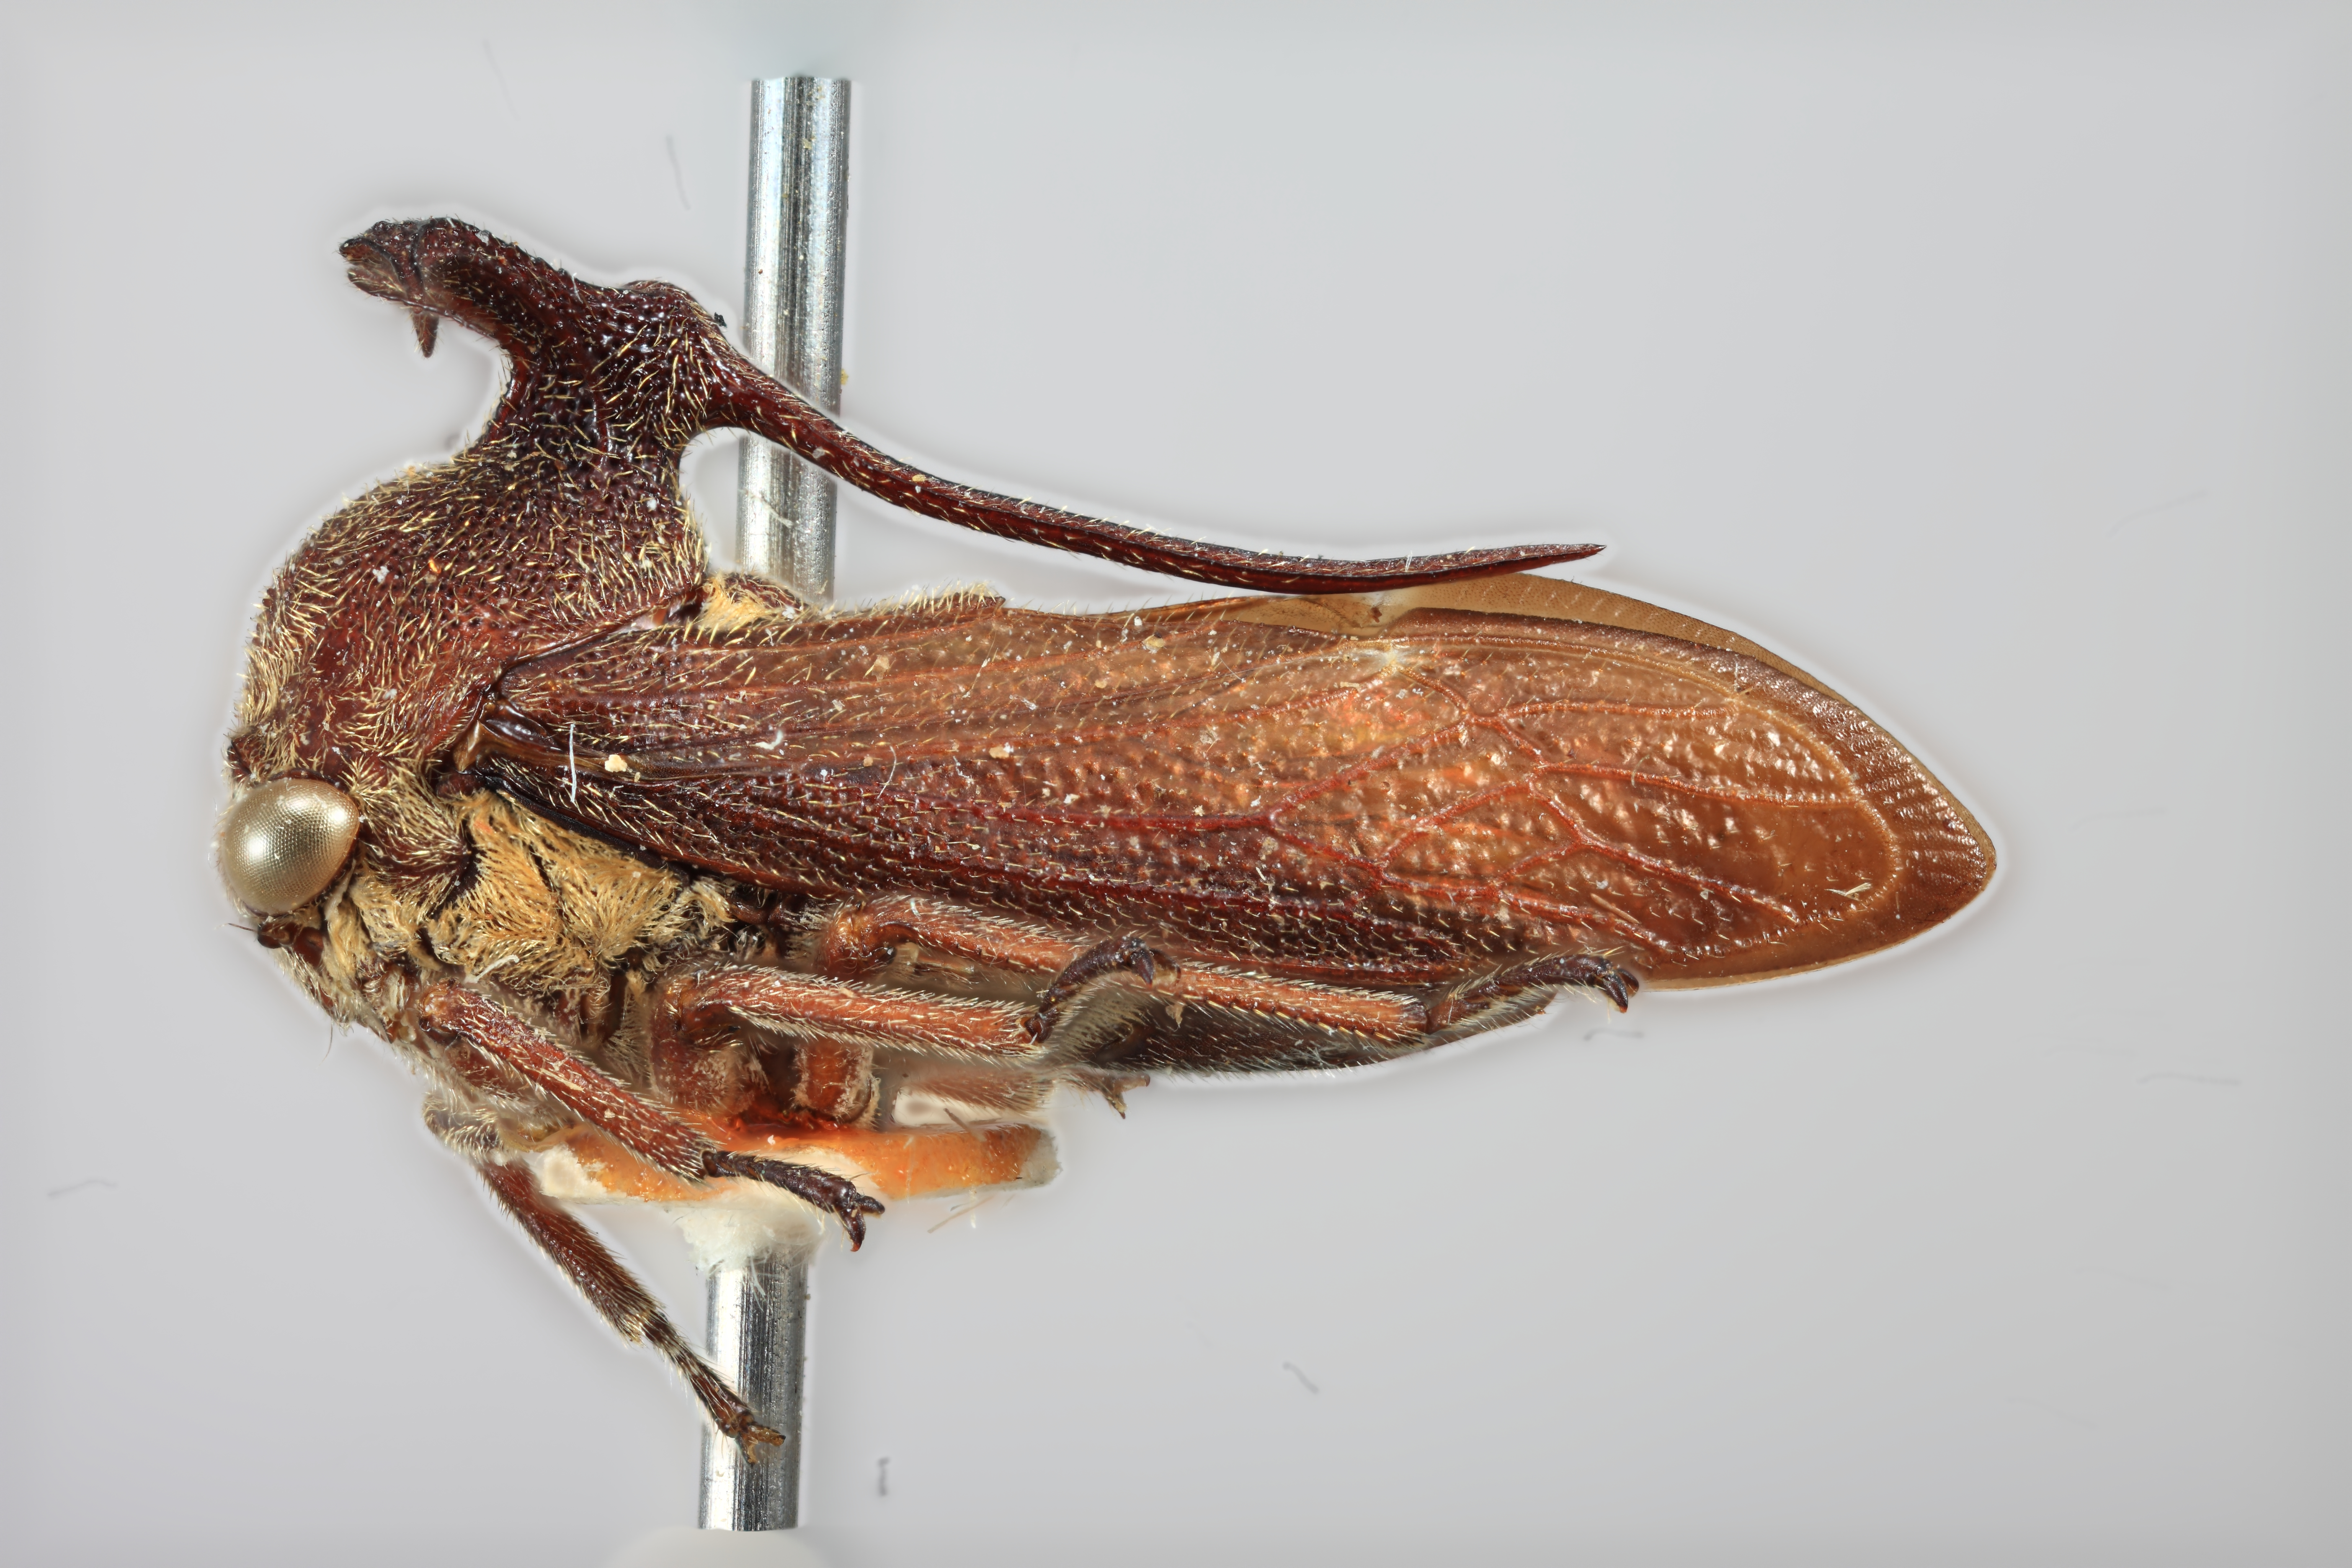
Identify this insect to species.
Elaphiceps javanensis
